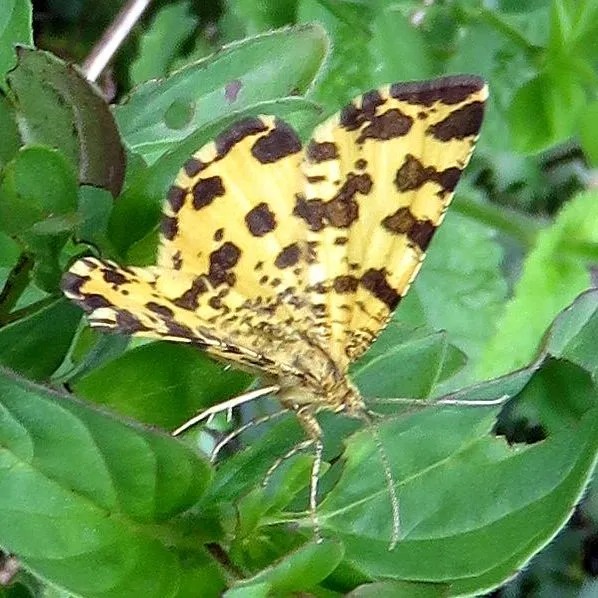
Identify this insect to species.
Pseudopanthera macularia
